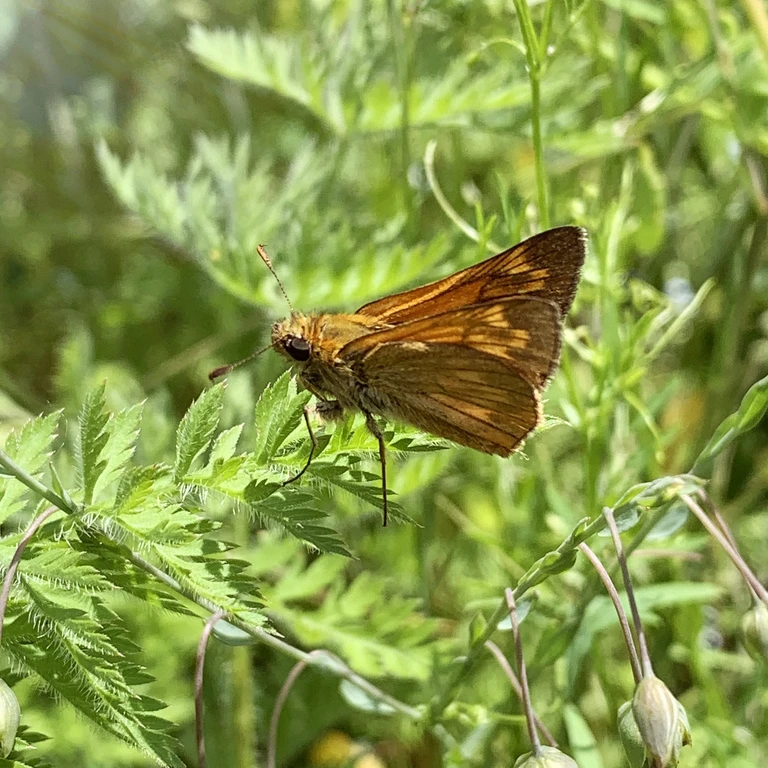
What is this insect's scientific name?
Ochlodes sylvanus (also Ochlodes venata)
